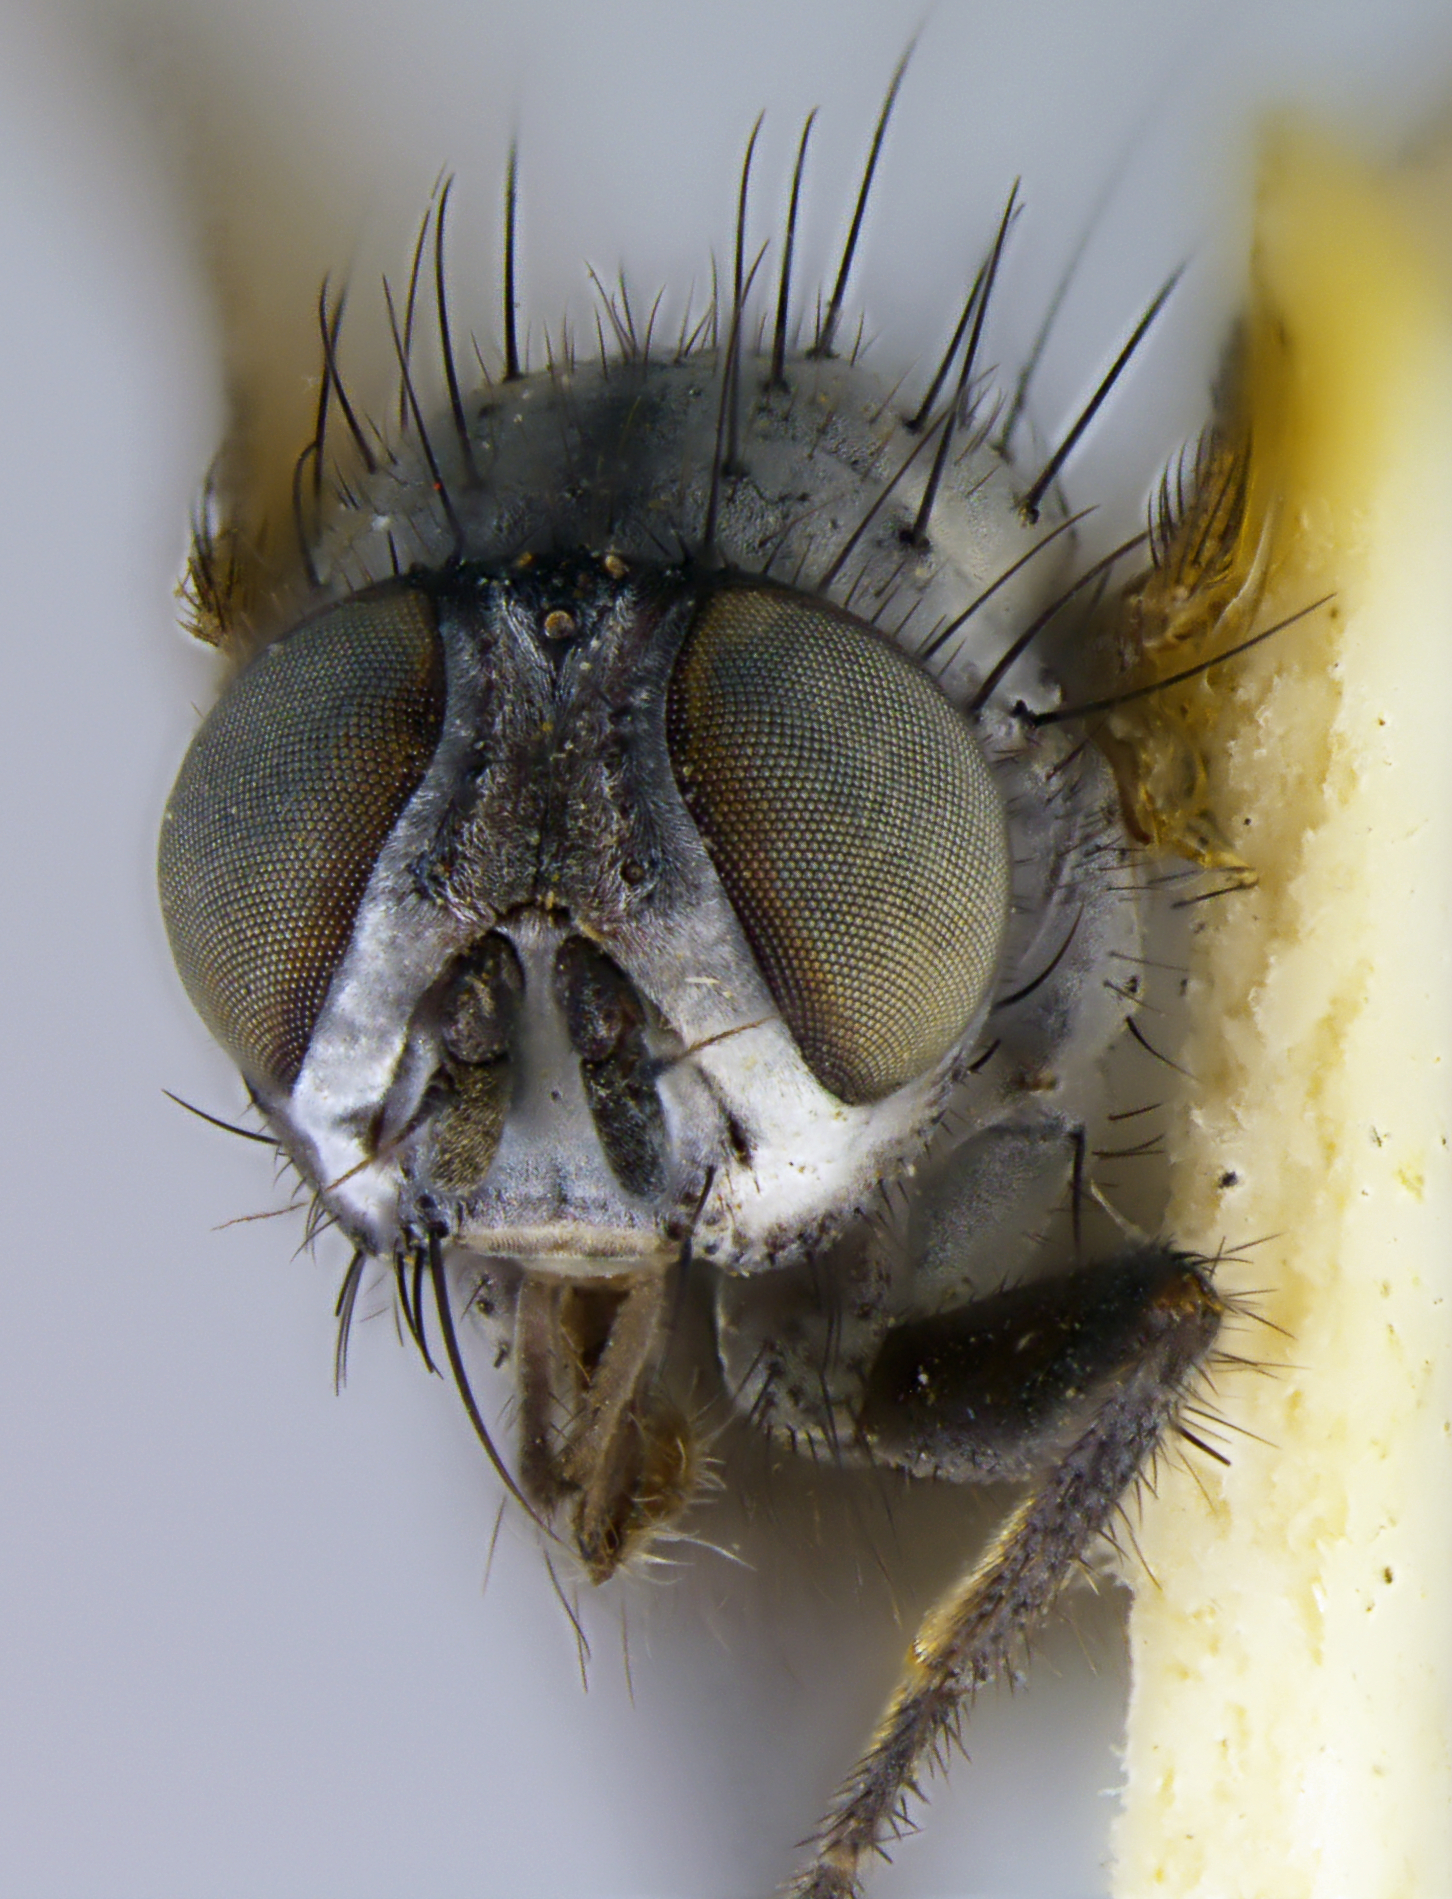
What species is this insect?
Spilogona setipes
